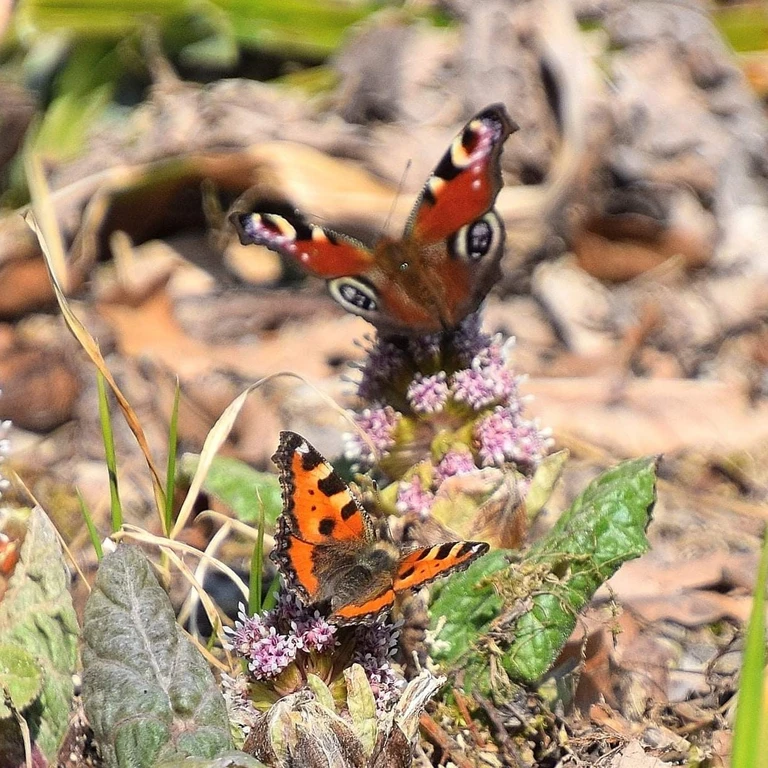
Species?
Aglais urticae
